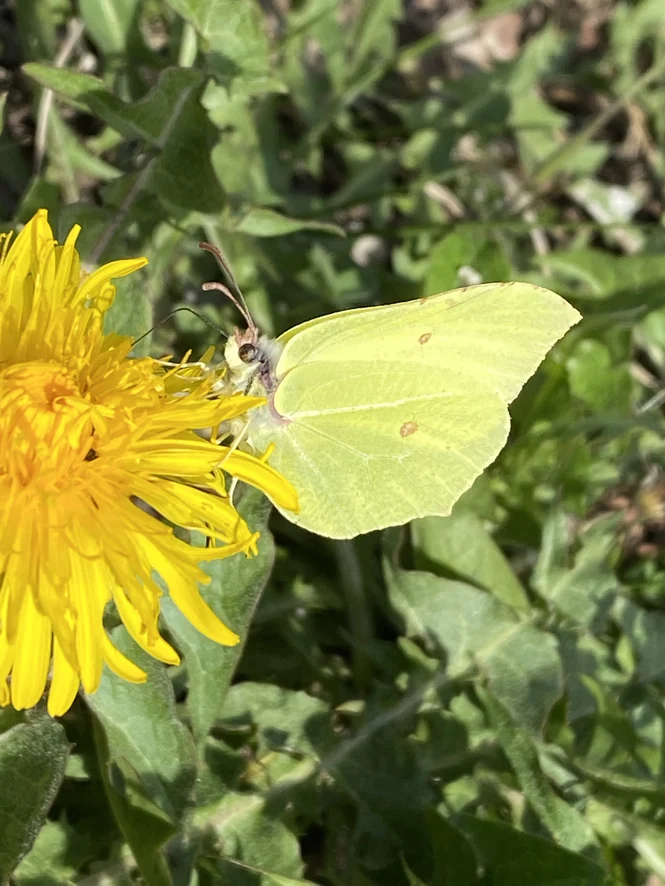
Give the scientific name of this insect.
Gonepteryx rhamni
